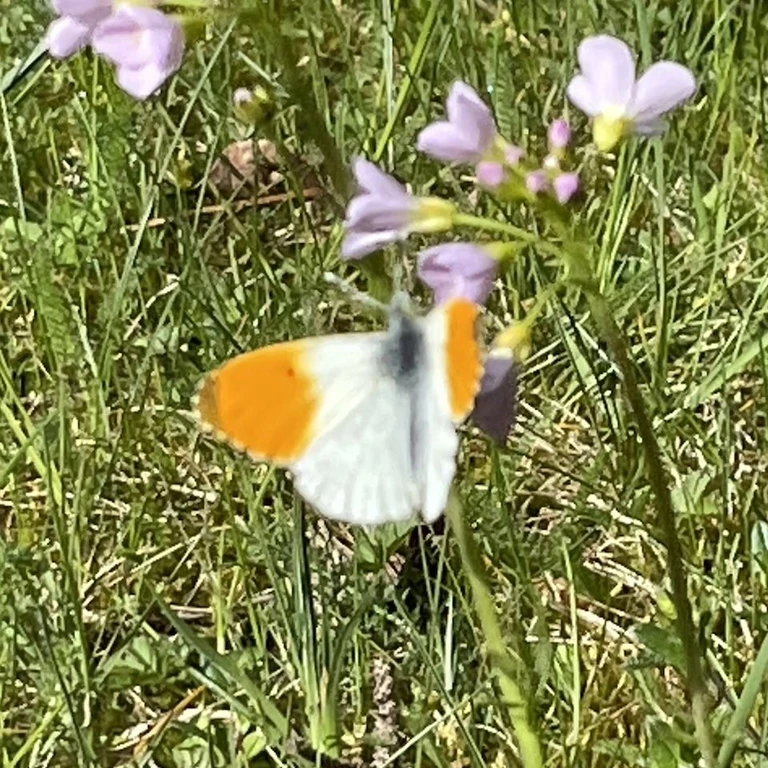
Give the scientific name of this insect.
Anthocharis cardamines
